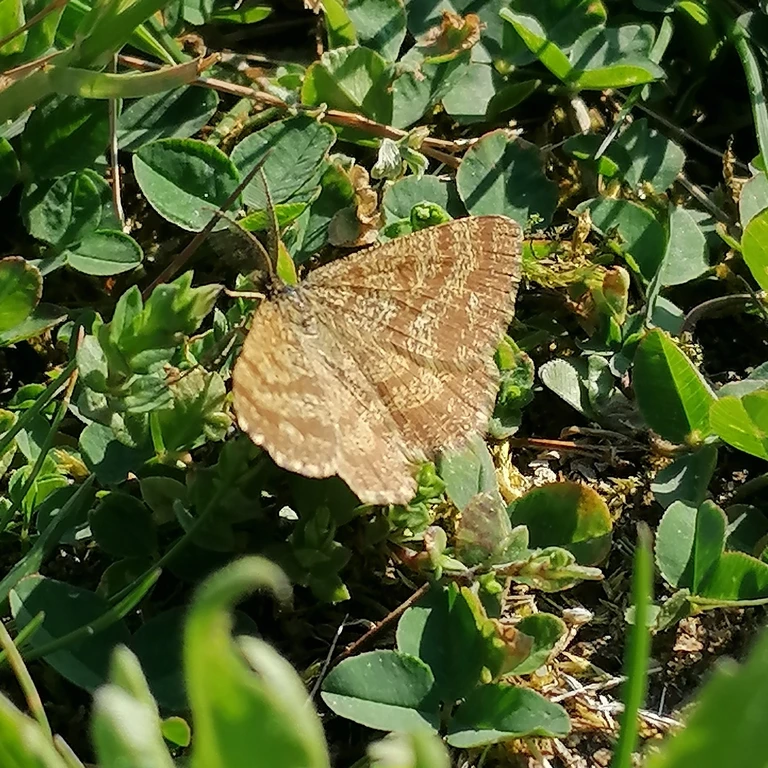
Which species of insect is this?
Ematurga atomaria
